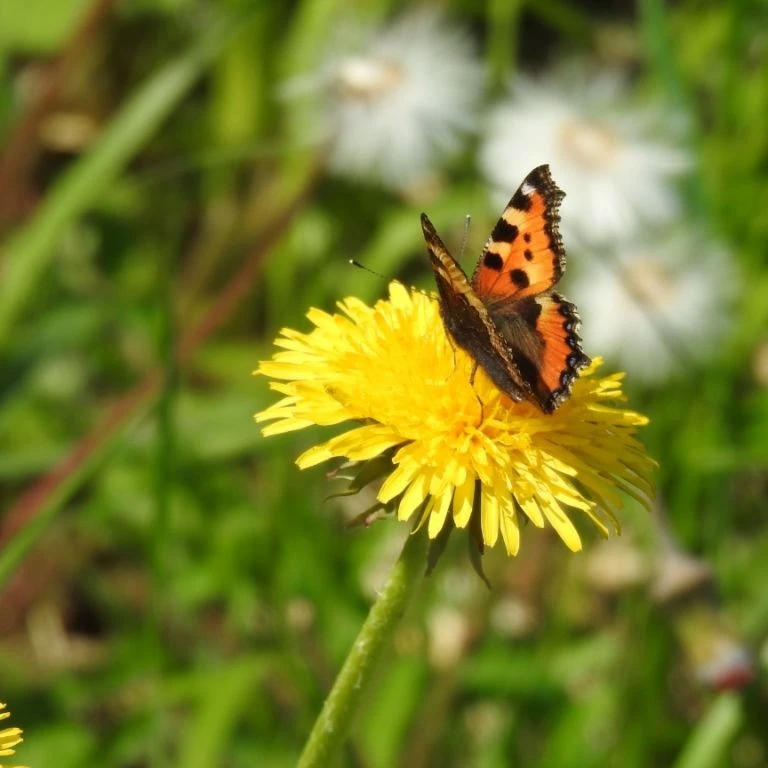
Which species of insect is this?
Aglais urticae
